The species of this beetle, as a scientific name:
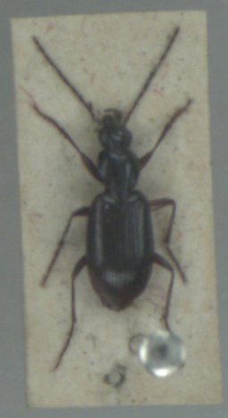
Agonum thoreyi
